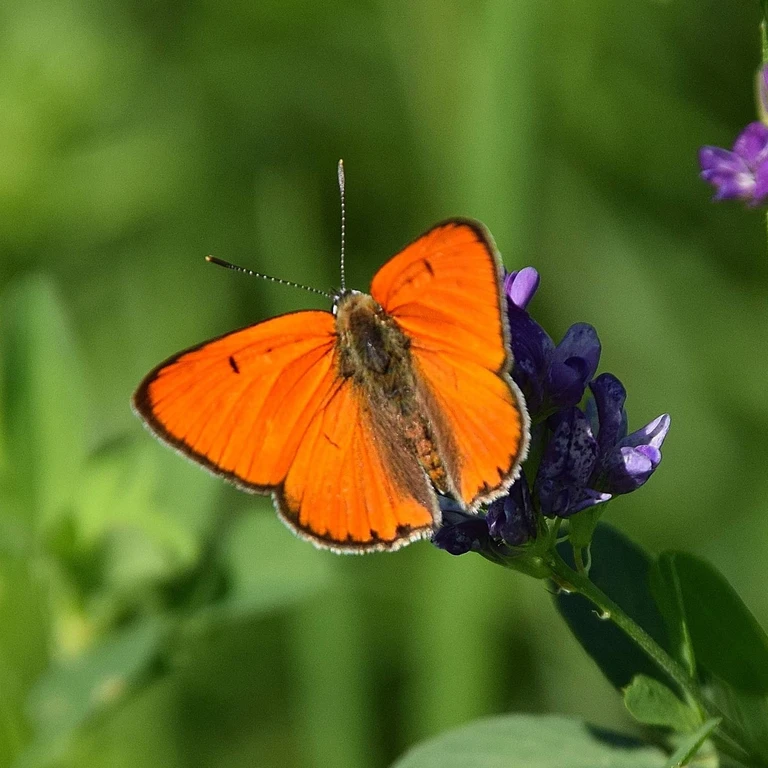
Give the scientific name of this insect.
Lycaena dispar
